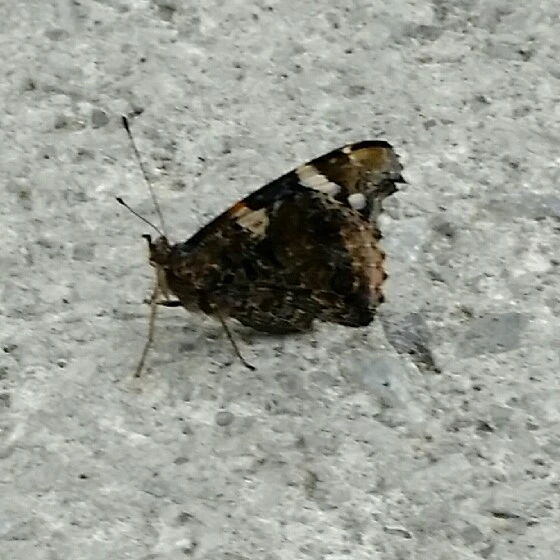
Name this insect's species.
Vanessa atalanta
